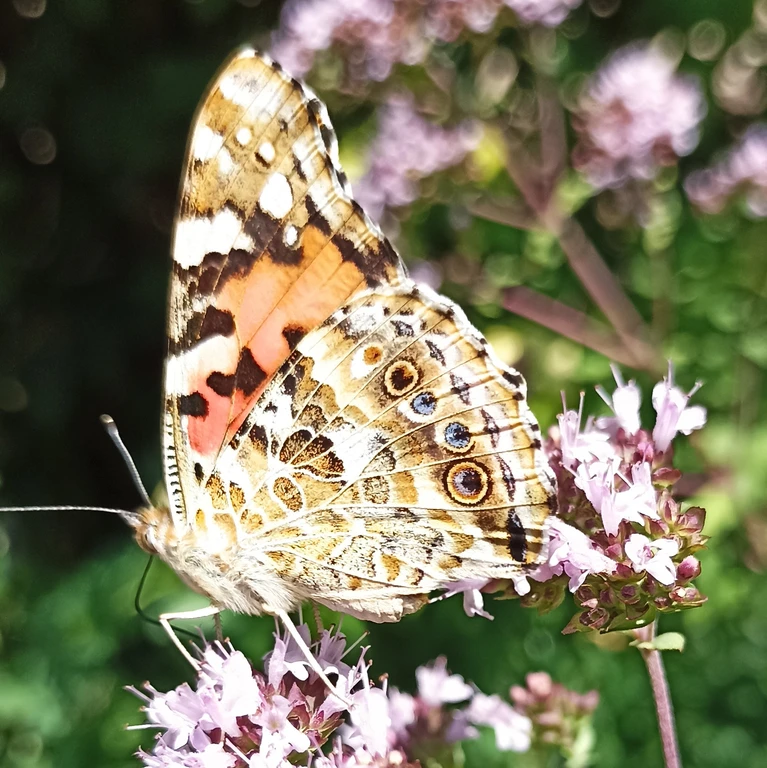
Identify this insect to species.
Vanessa cardui
